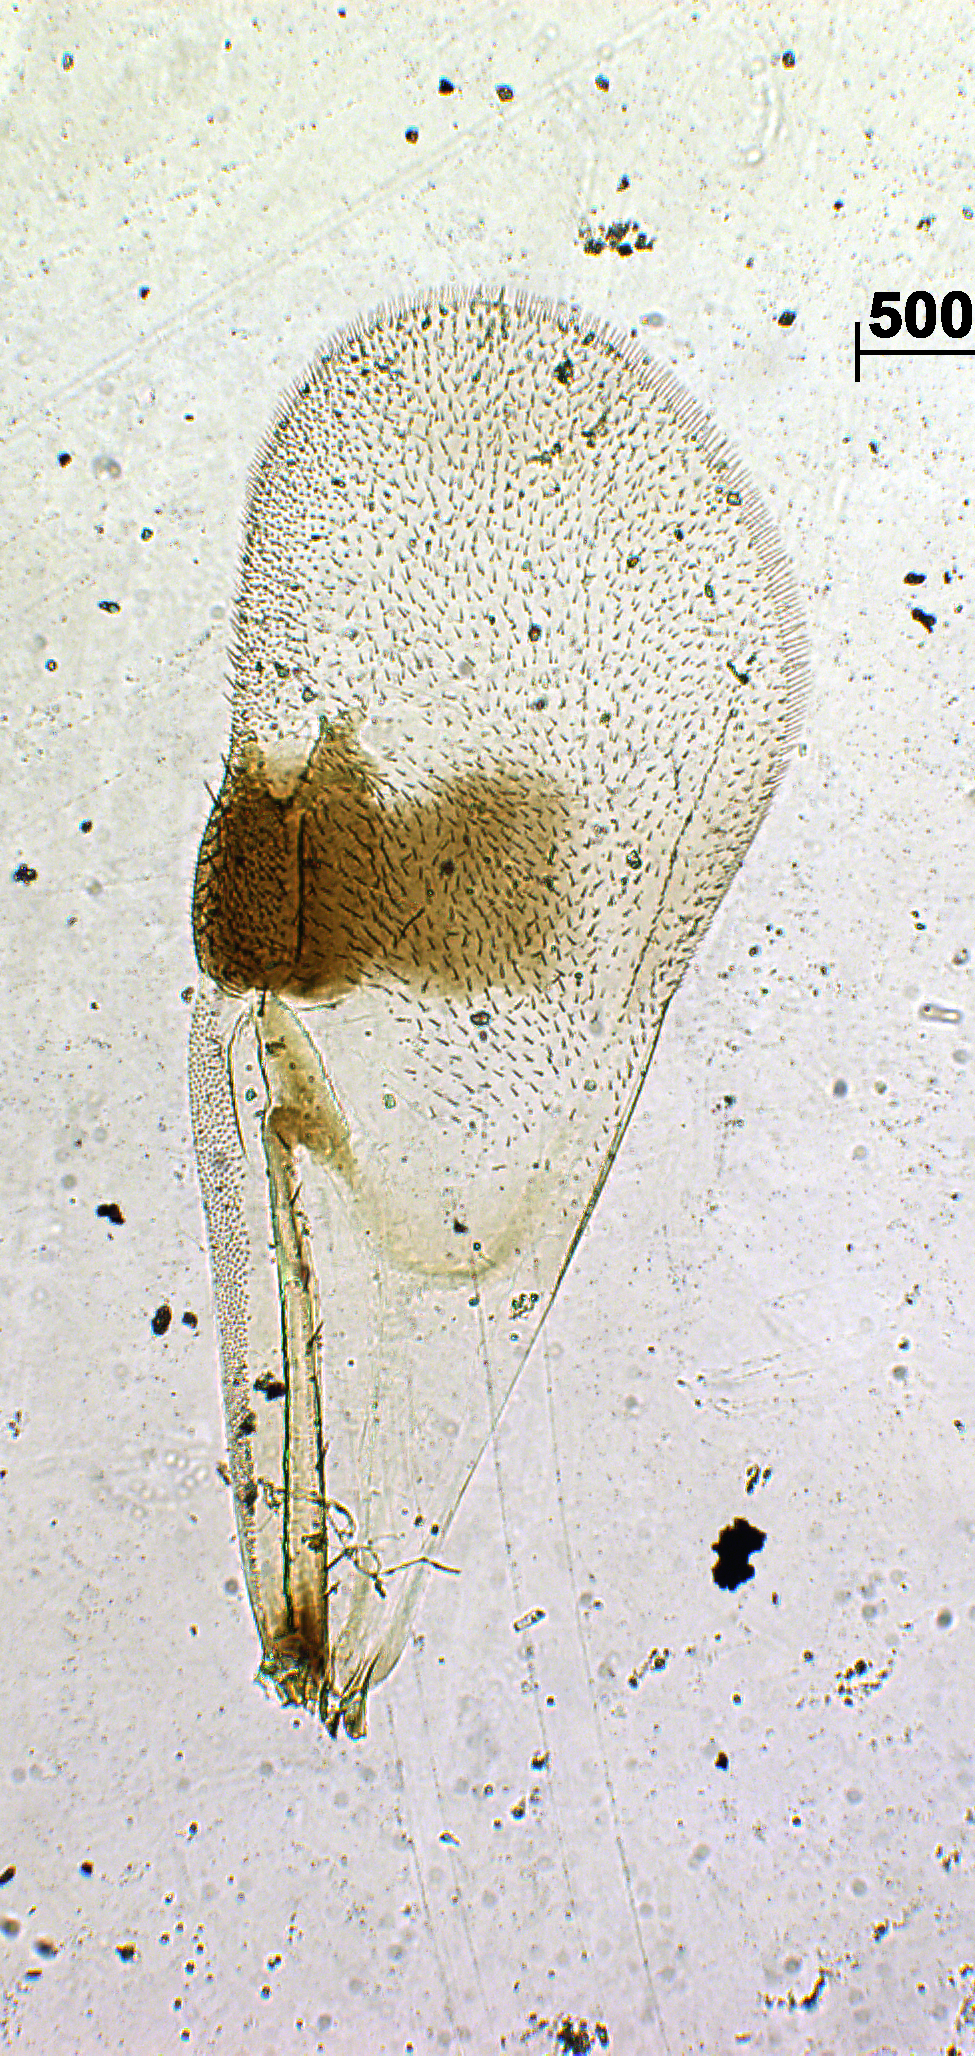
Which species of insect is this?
Zapachia beesoni
